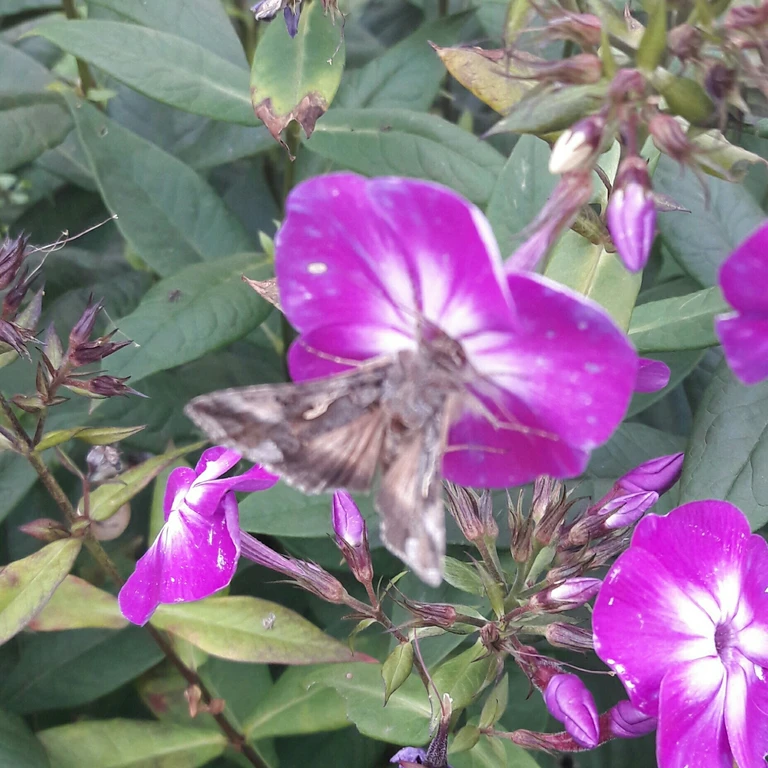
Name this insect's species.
Autographa gamma
